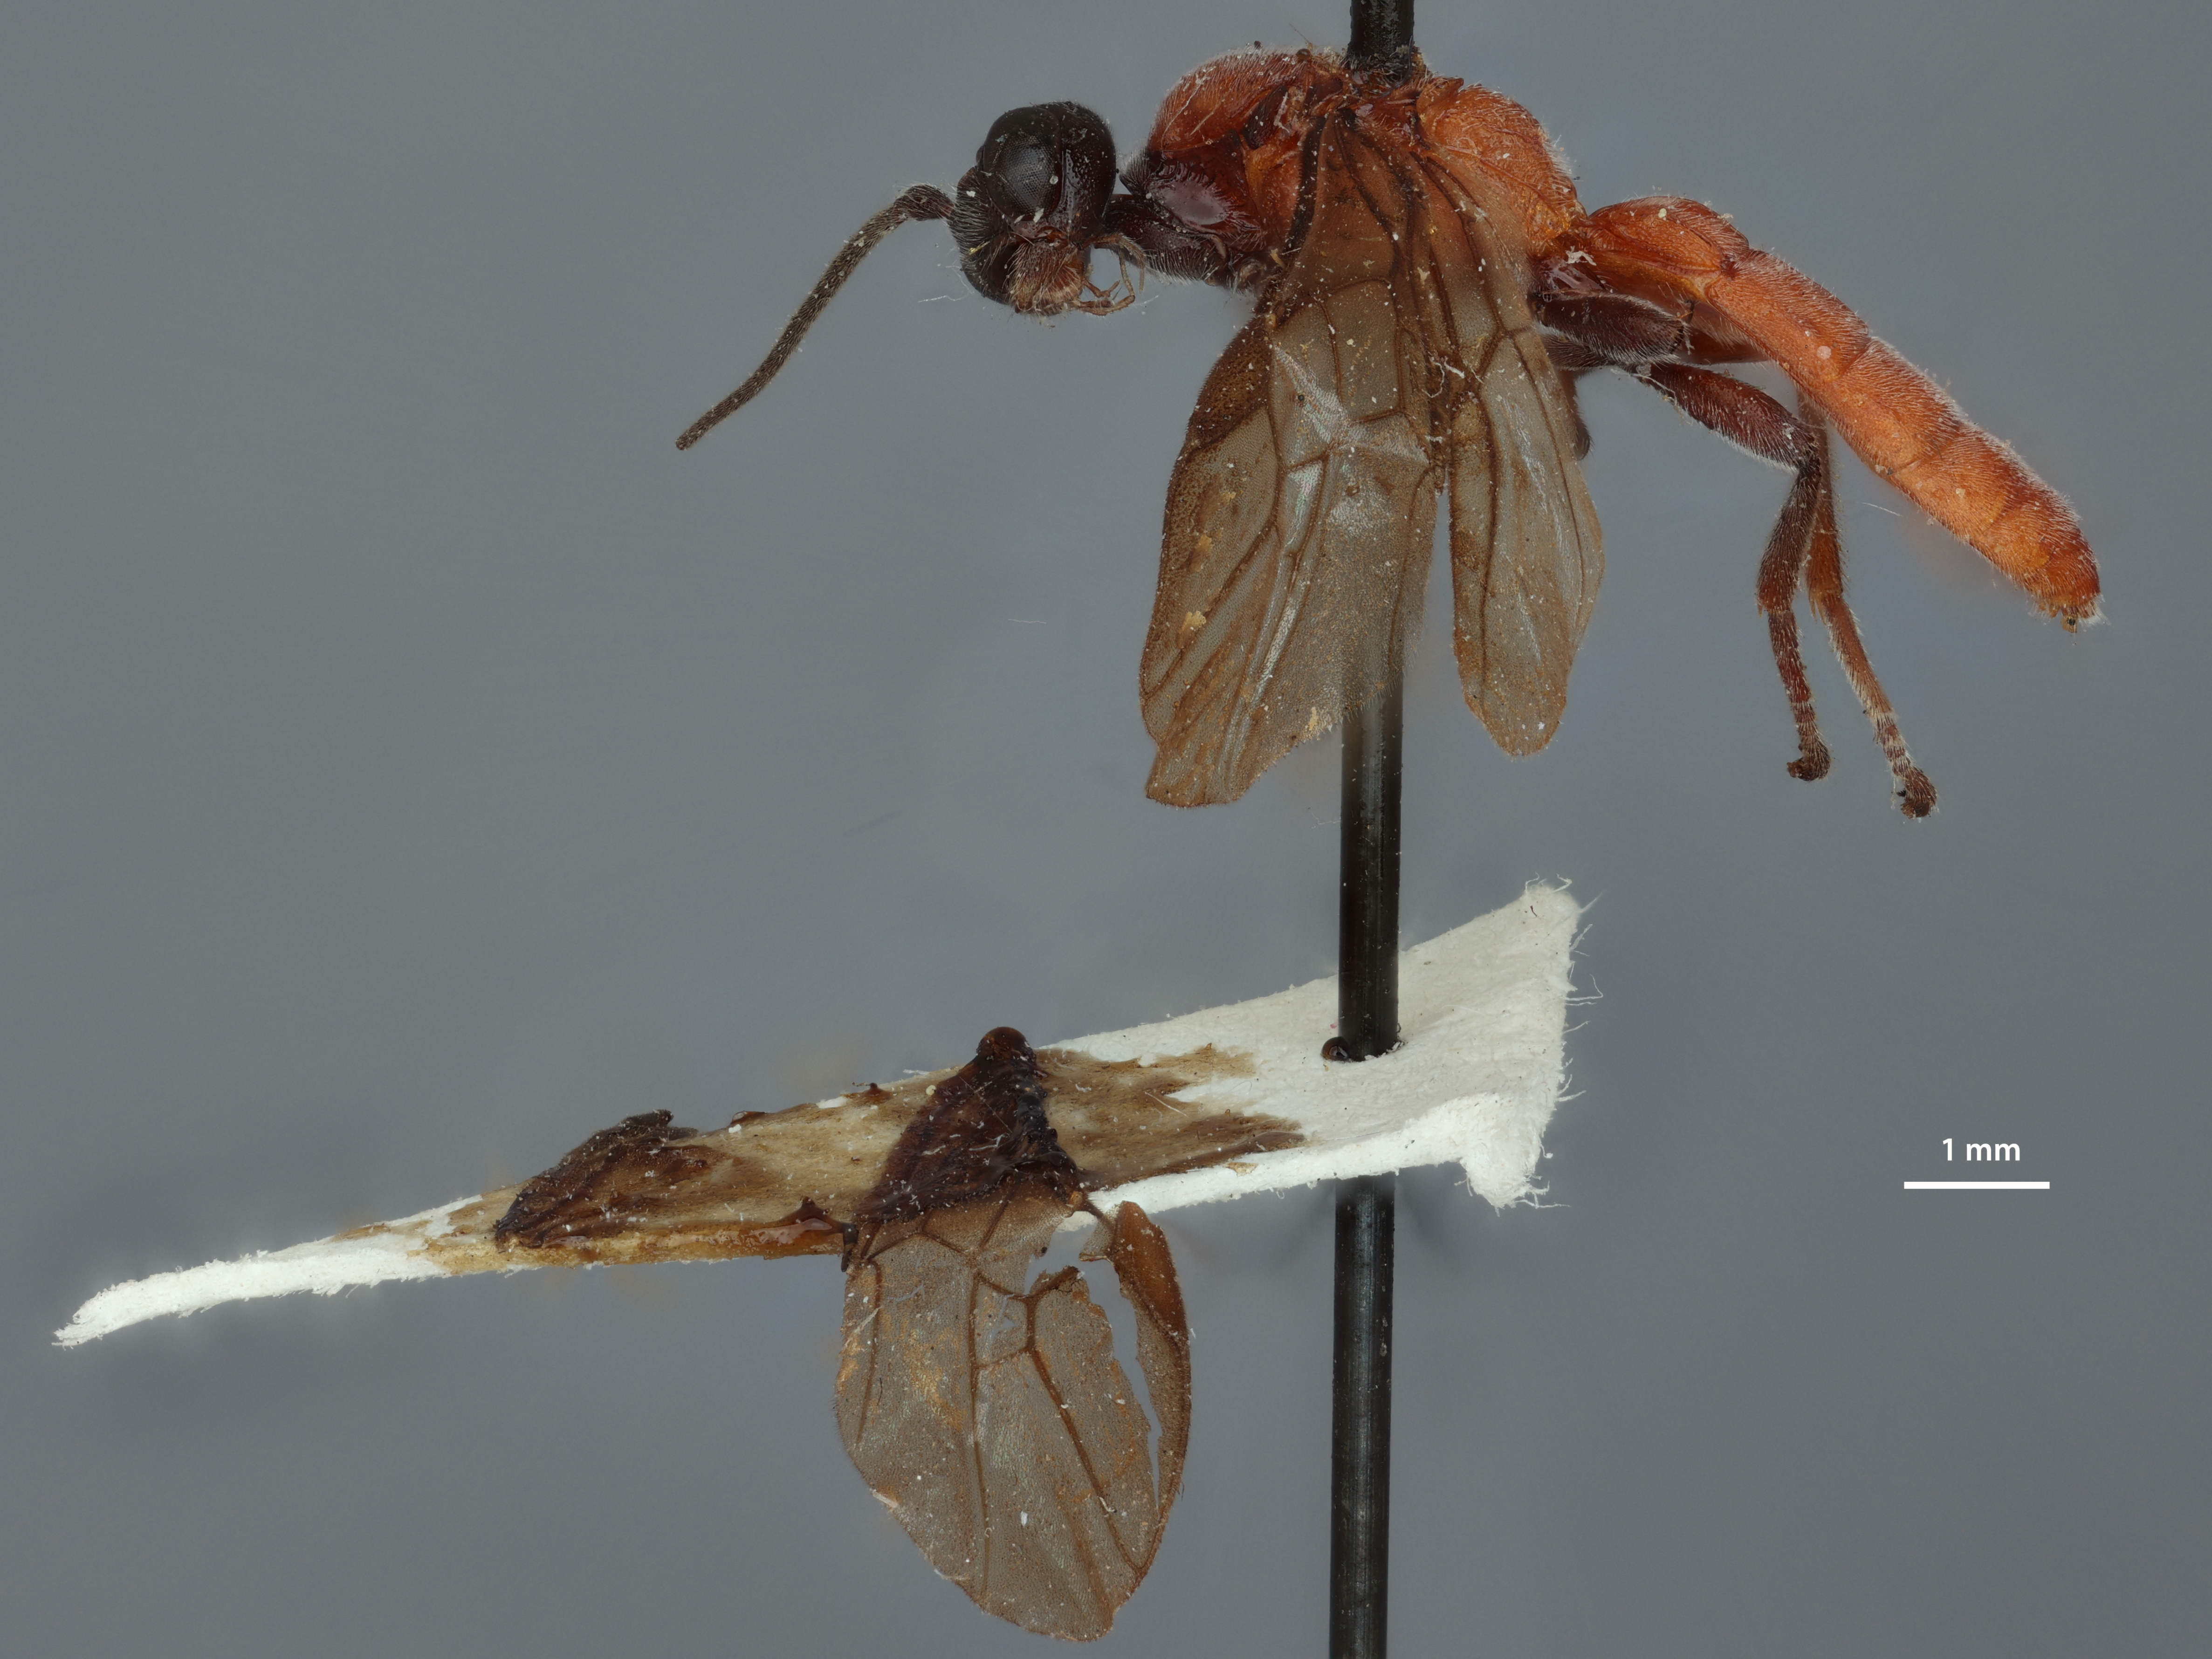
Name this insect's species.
Yelicones arizonus
